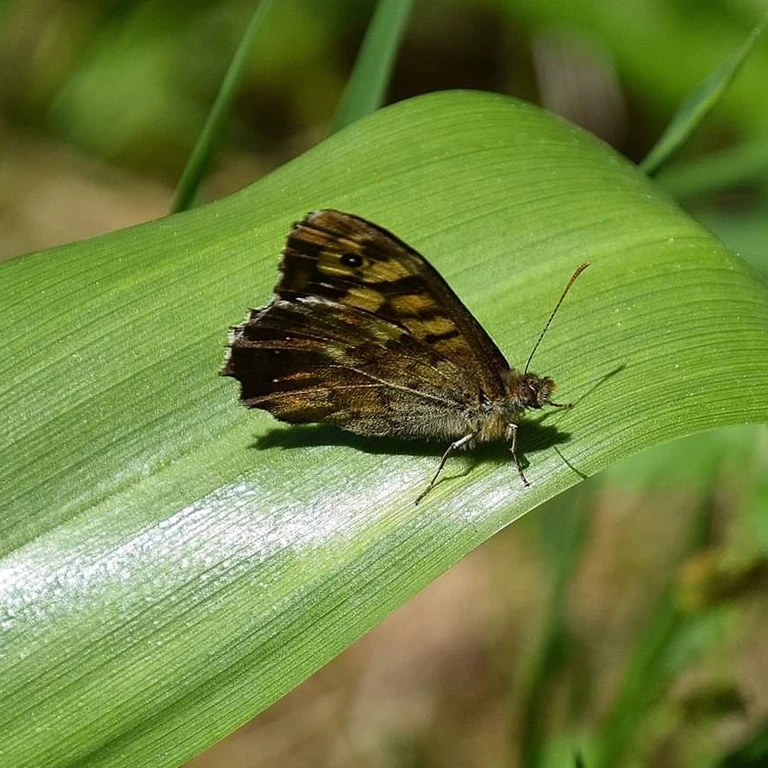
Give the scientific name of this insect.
Pararge aegeria
